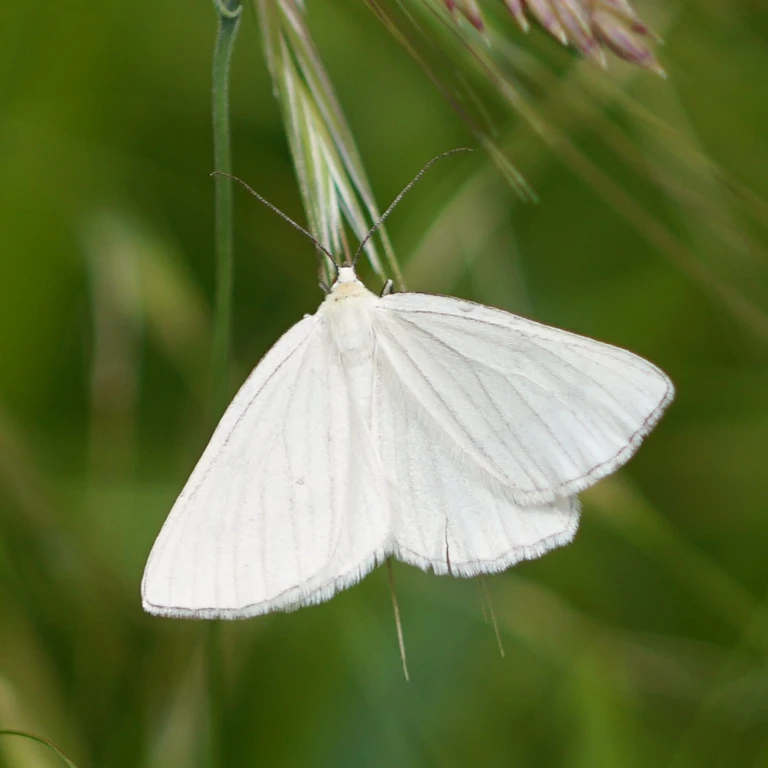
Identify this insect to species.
Siona lineata
